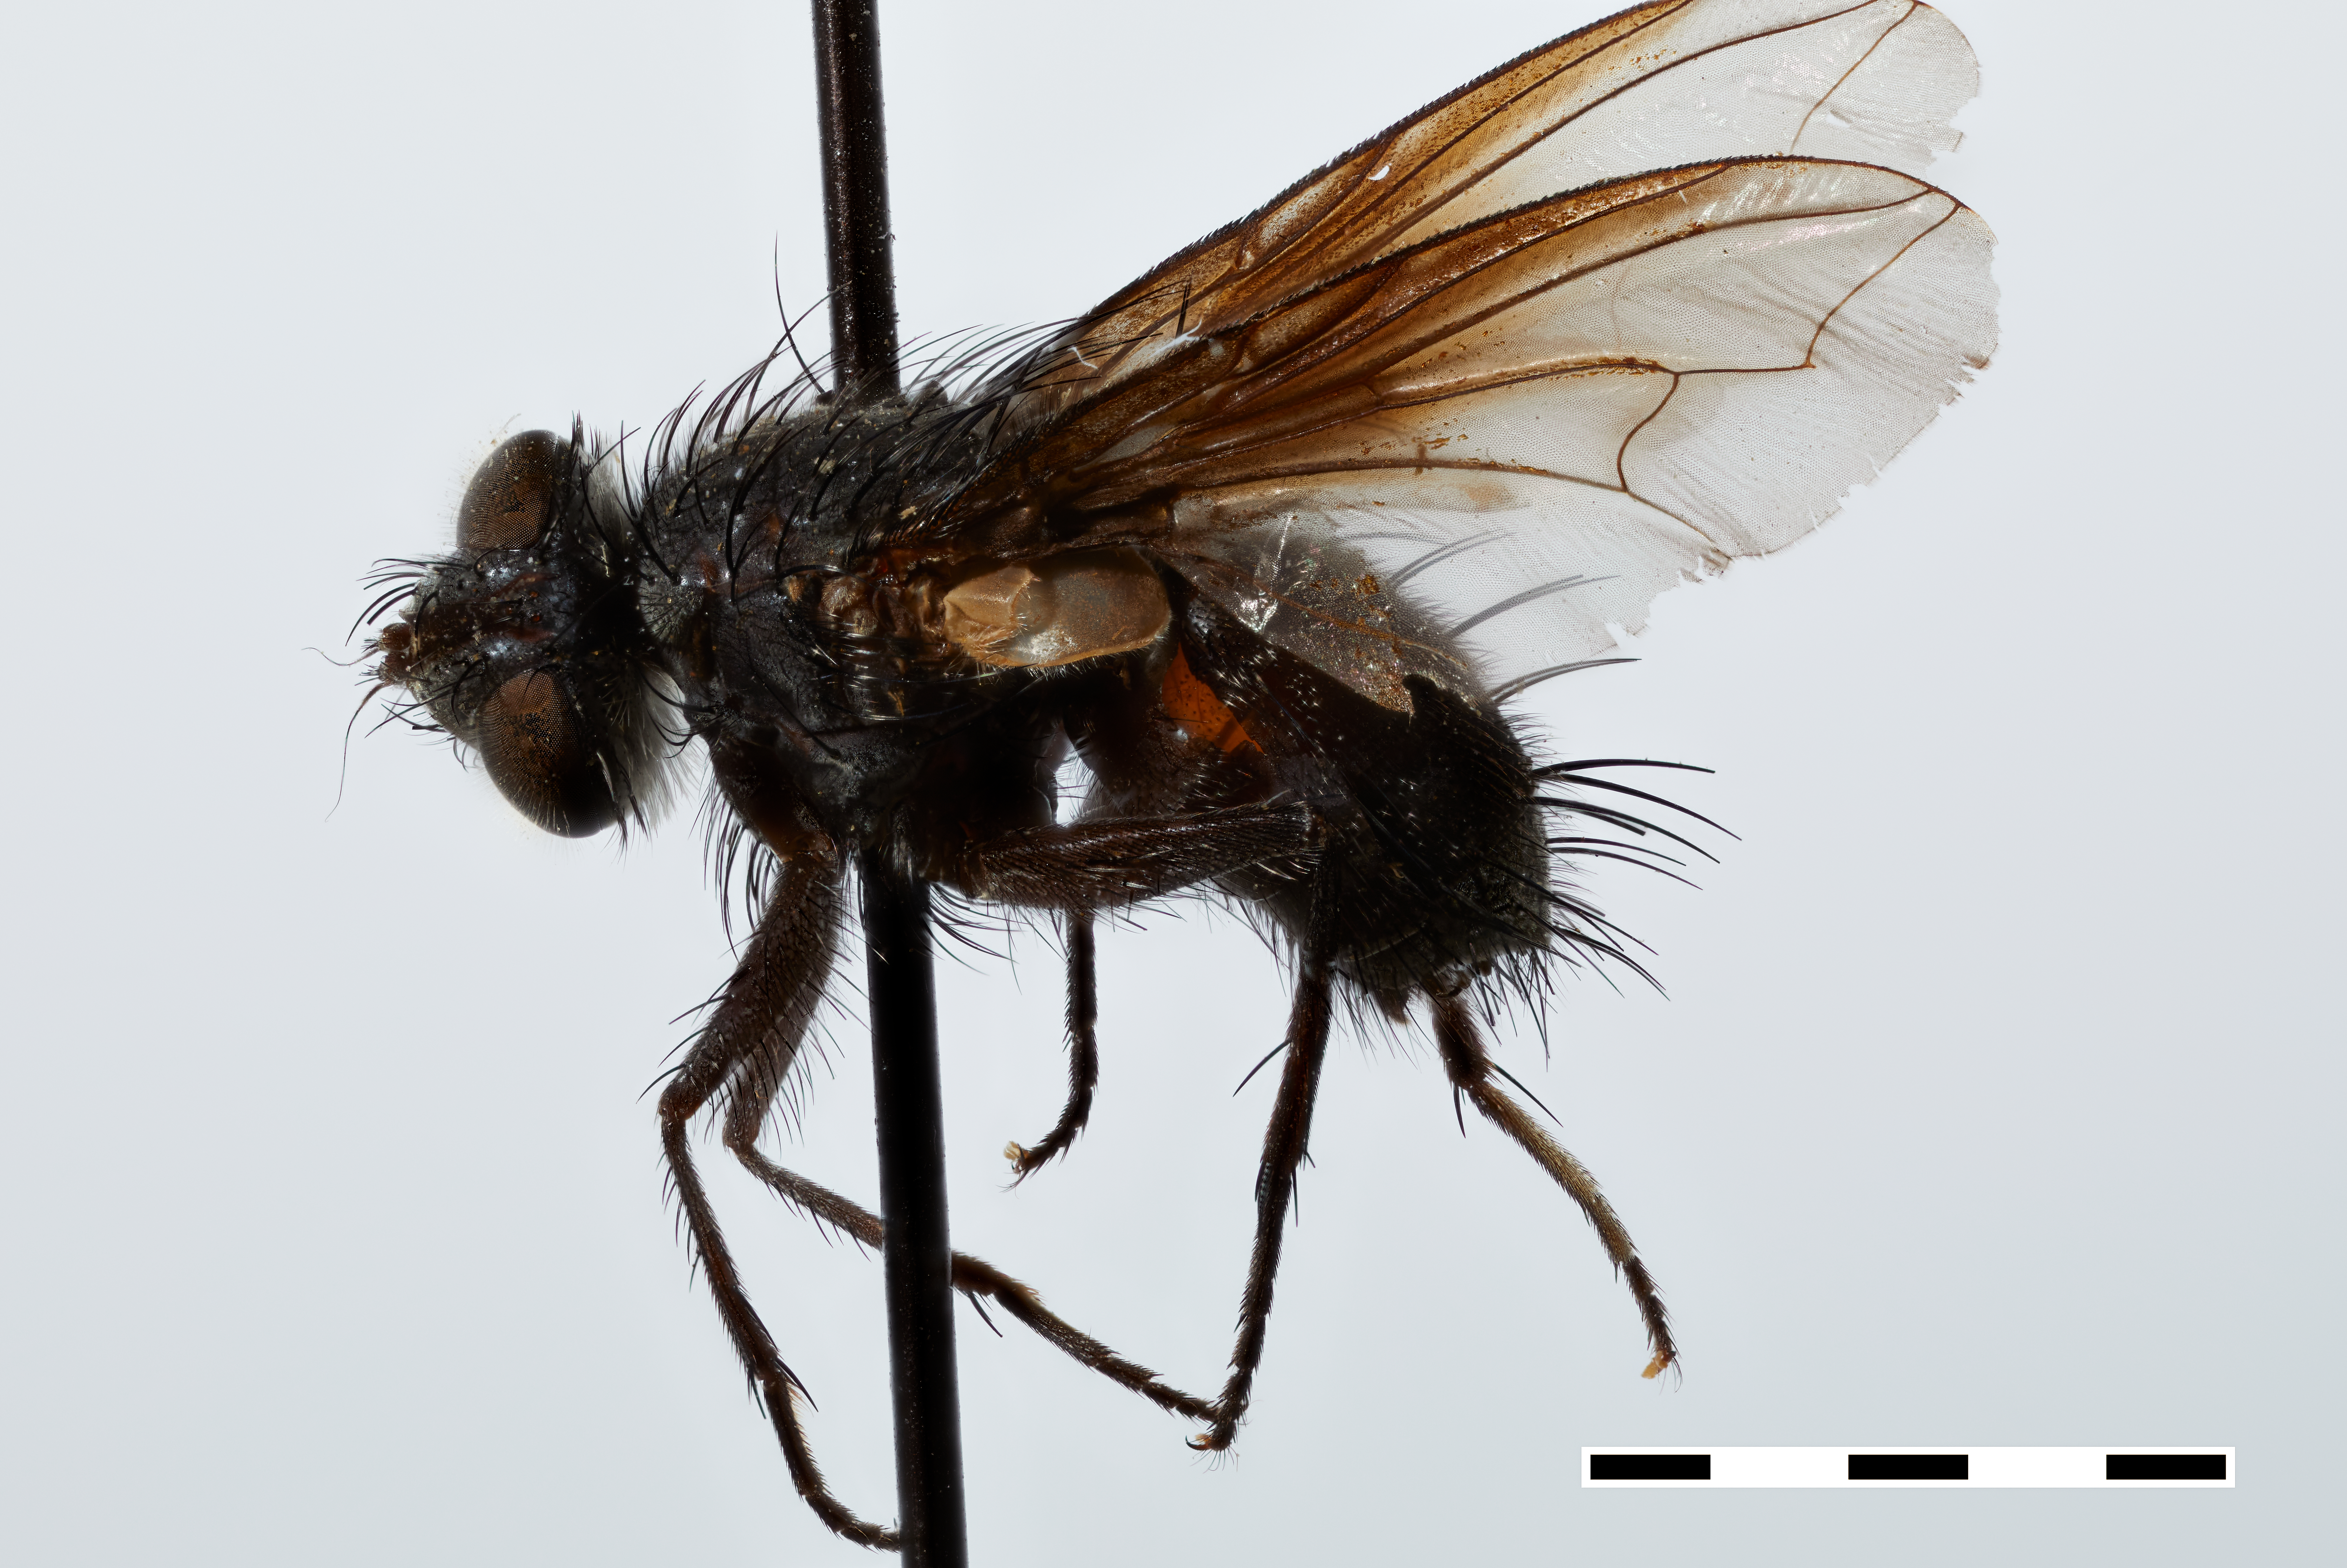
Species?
Phorocera fuscosa
